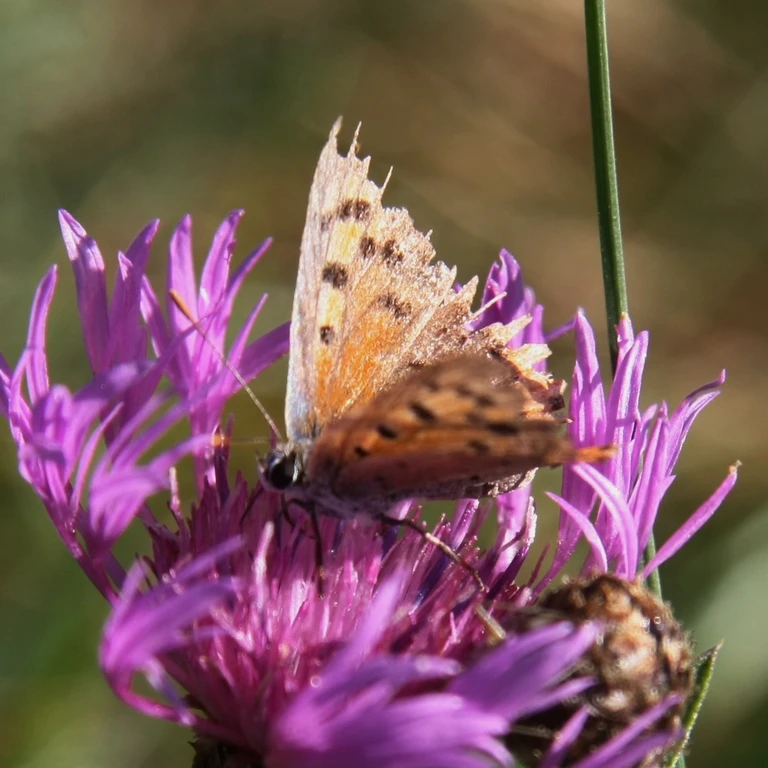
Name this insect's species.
Lycaena phlaeas
